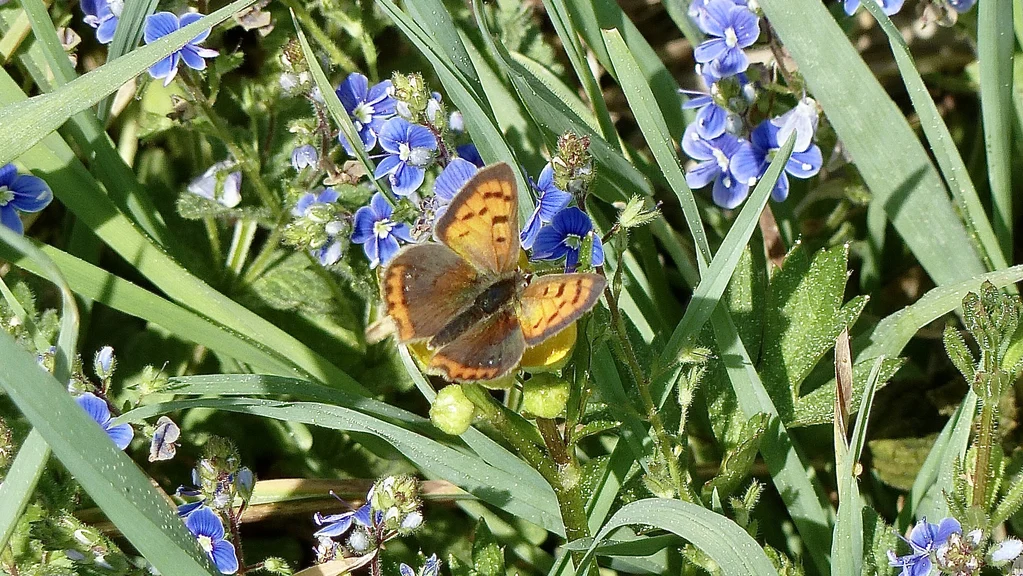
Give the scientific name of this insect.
Lycaena phlaeas
